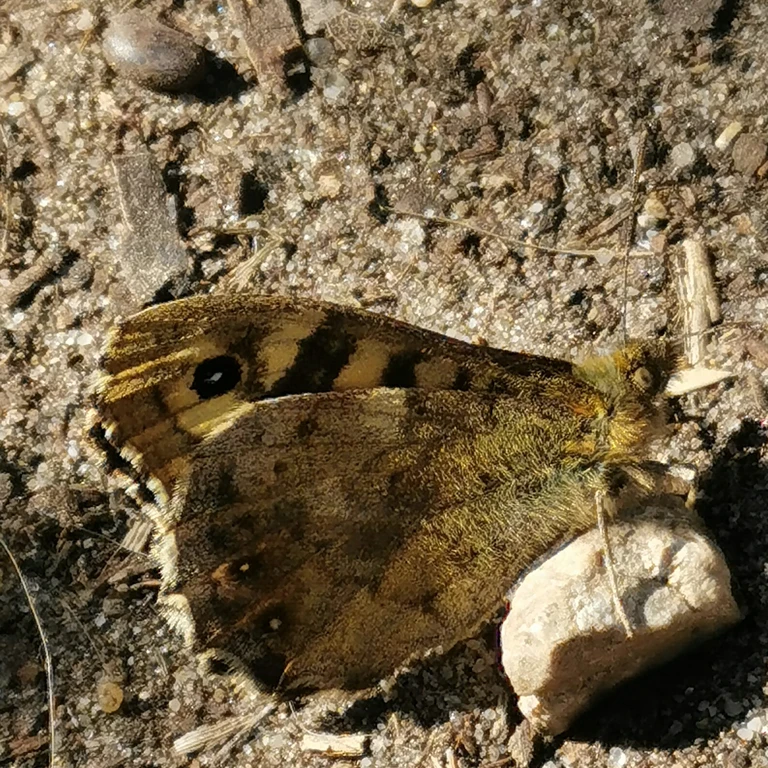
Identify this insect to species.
Pararge aegeria
